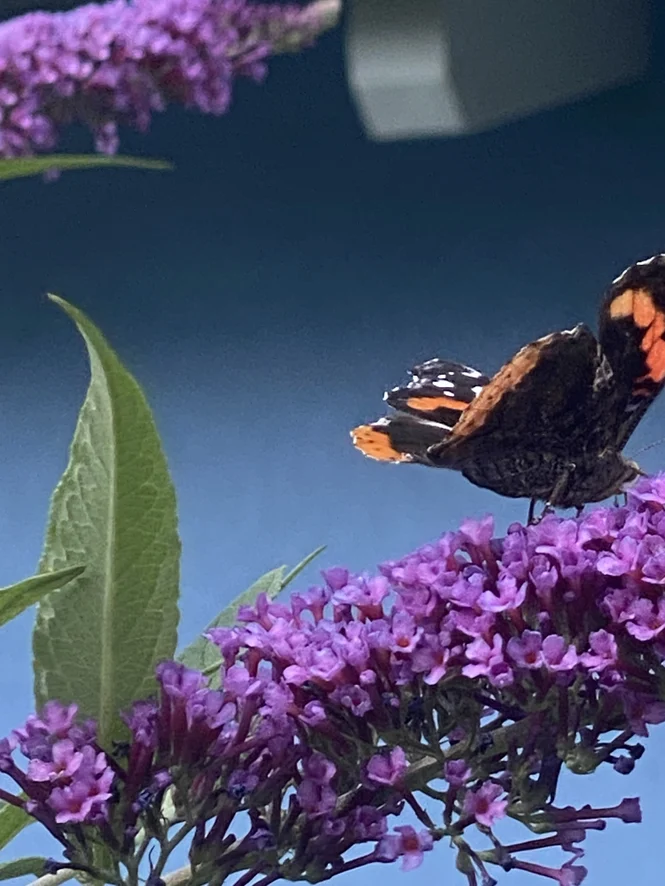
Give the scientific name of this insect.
Vanessa atalanta
